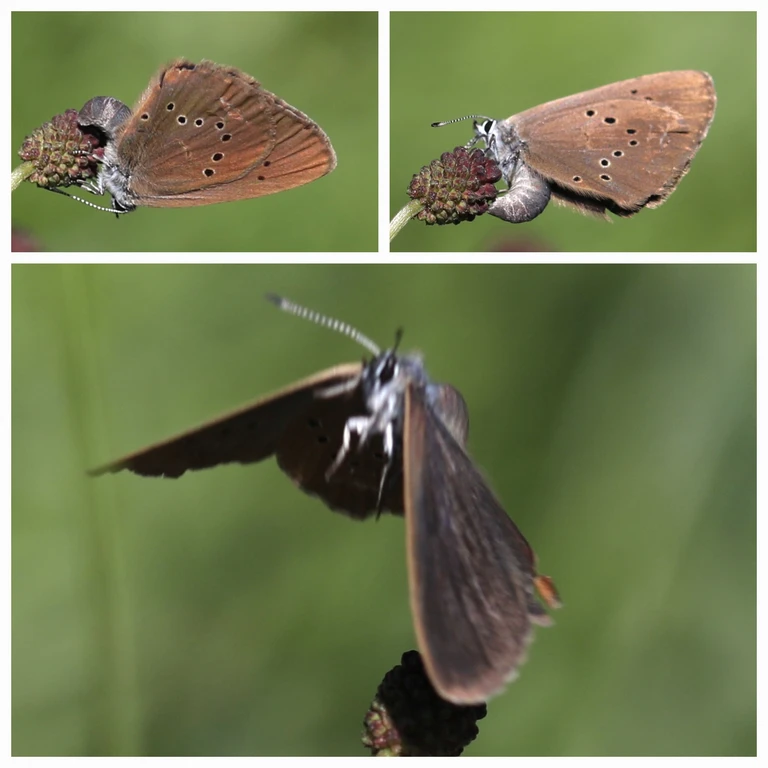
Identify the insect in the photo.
Phengaris nausithous (also Maculinea nausithous)
